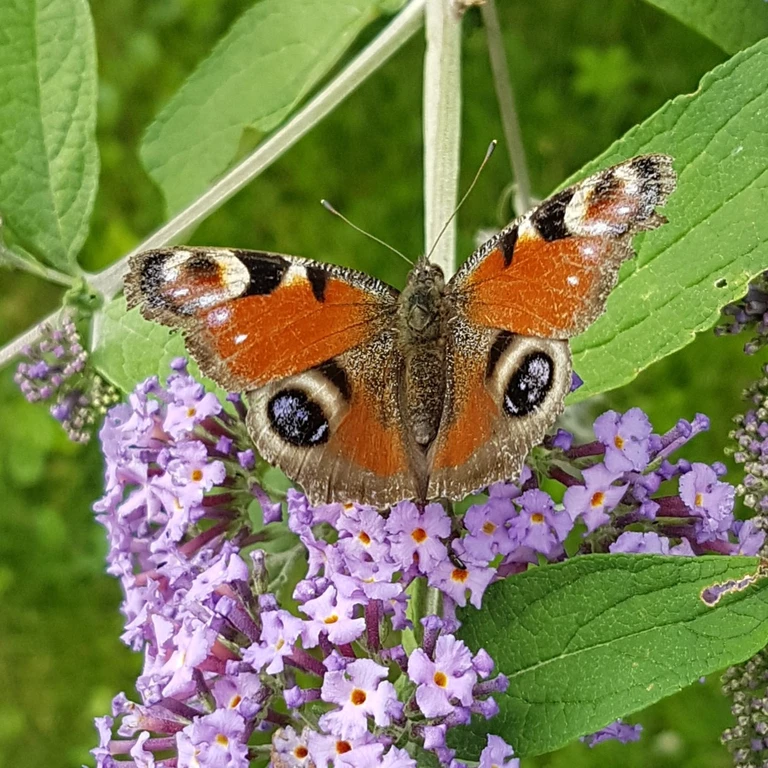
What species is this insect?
Aglais io
